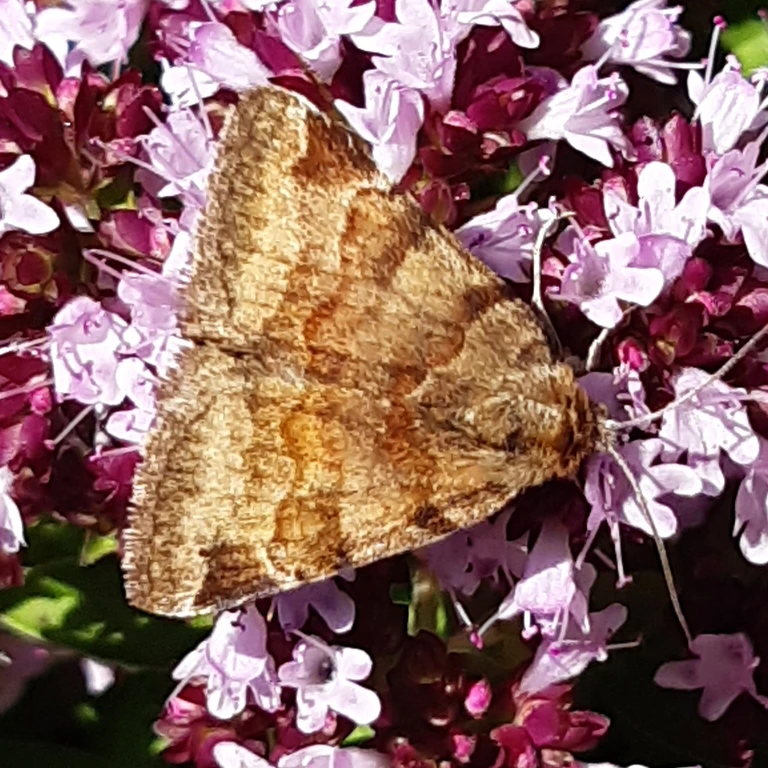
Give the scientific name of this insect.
Euclidia glyphica
